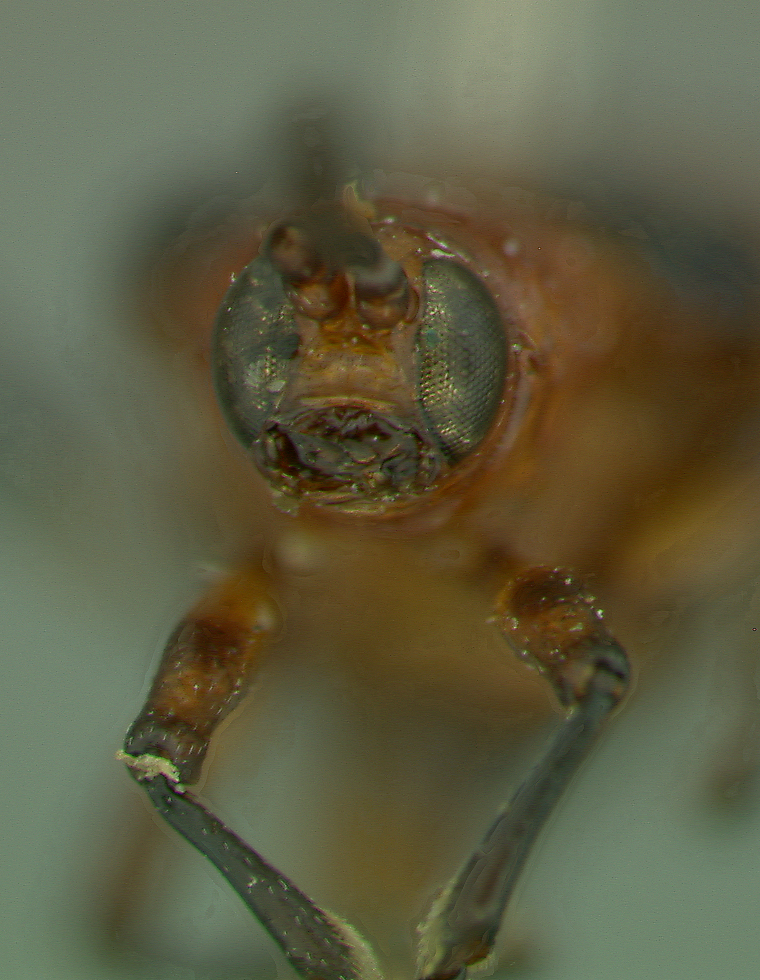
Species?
Octhispa bimaculata
